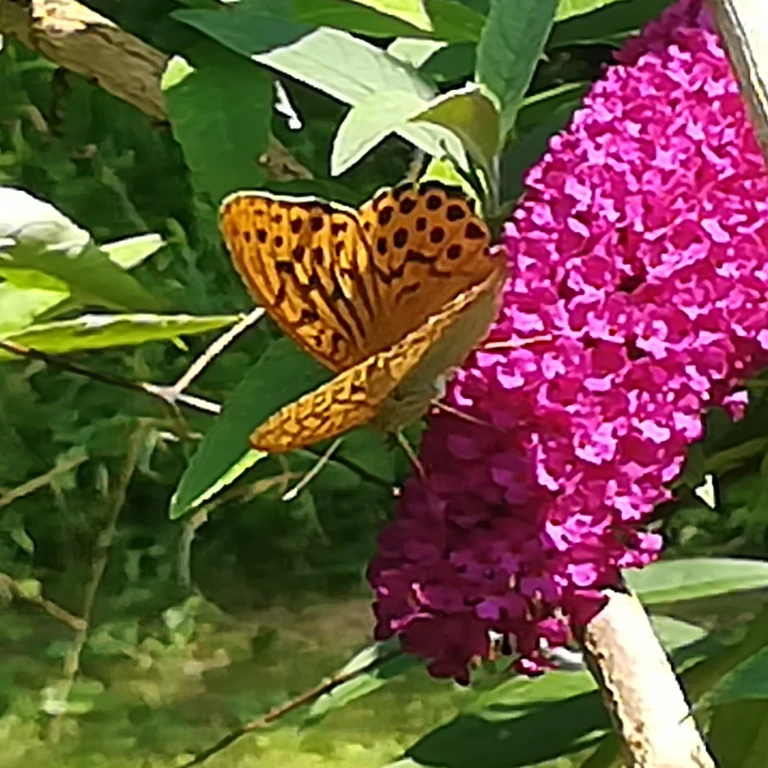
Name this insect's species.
Argynnis paphia
